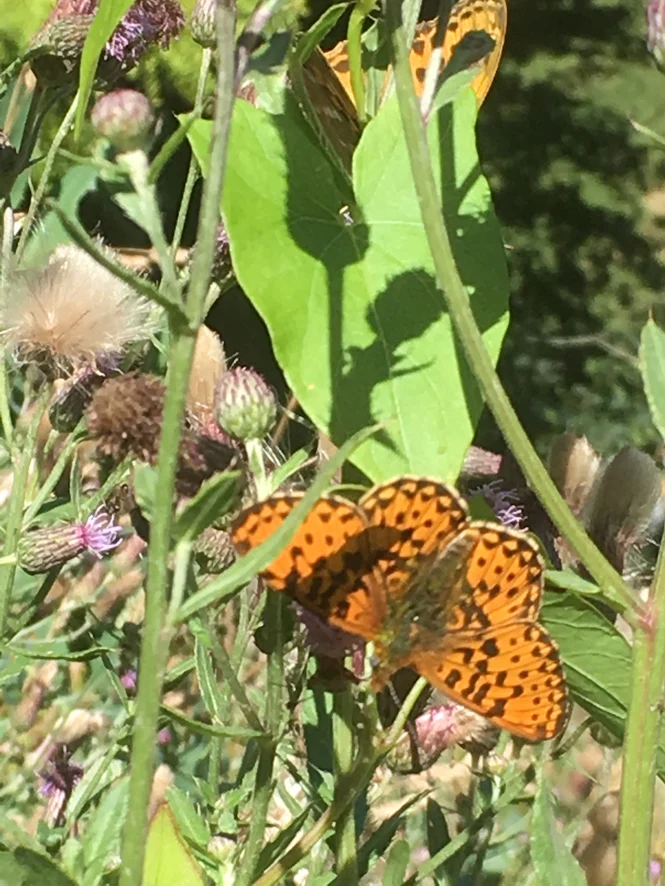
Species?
Boloria euphrosyne (also Clossiana euphrosyne)
